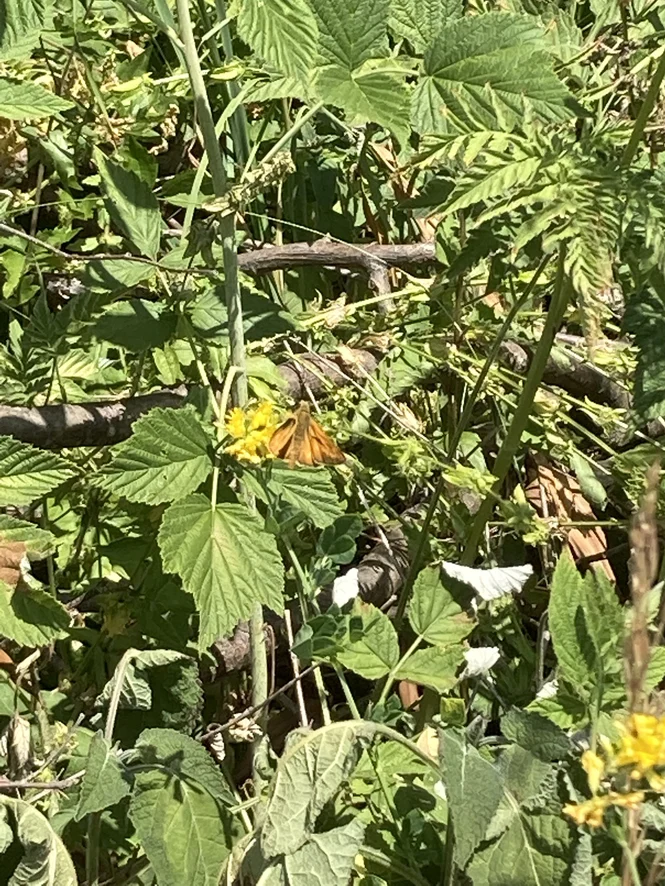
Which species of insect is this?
Ochlodes sylvanus (also Ochlodes venata)
